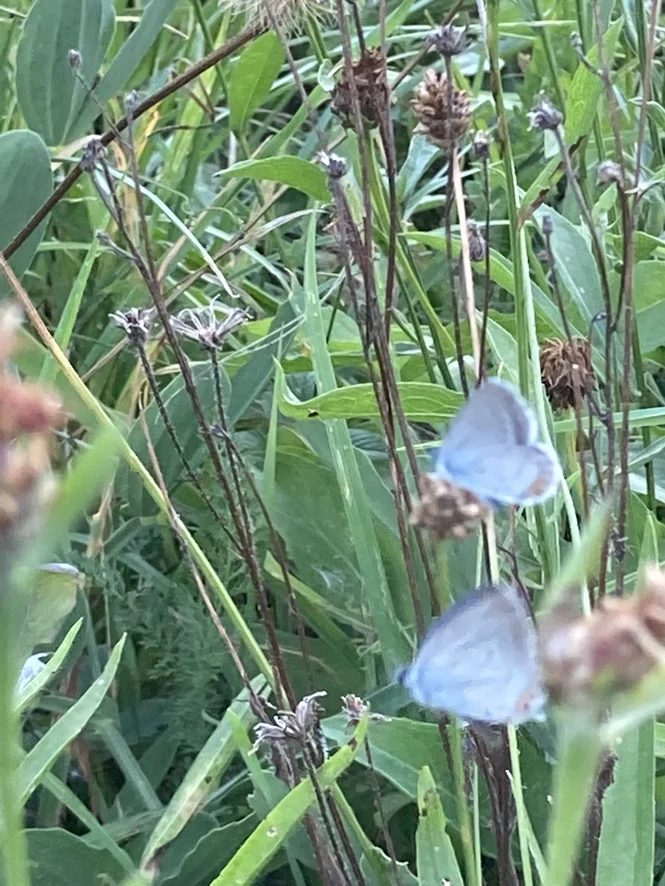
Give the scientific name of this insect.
Cupido argiades (also Elkalyce argiades)
